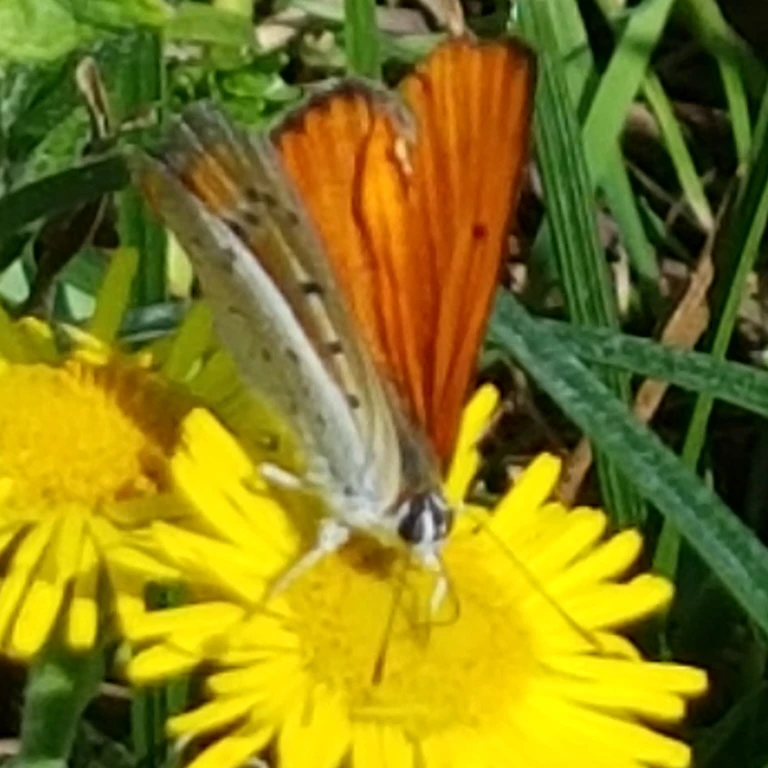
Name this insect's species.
Lycaena dispar
